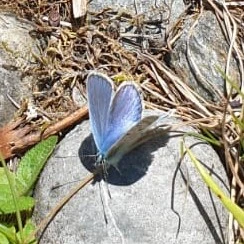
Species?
Polyommatus icarus
